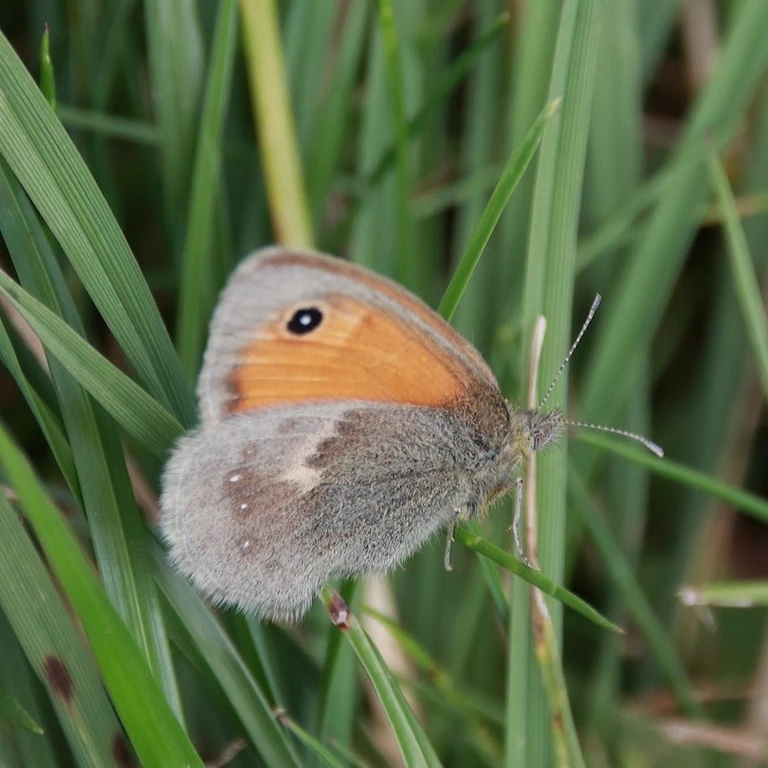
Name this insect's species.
Coenonympha pamphilus
